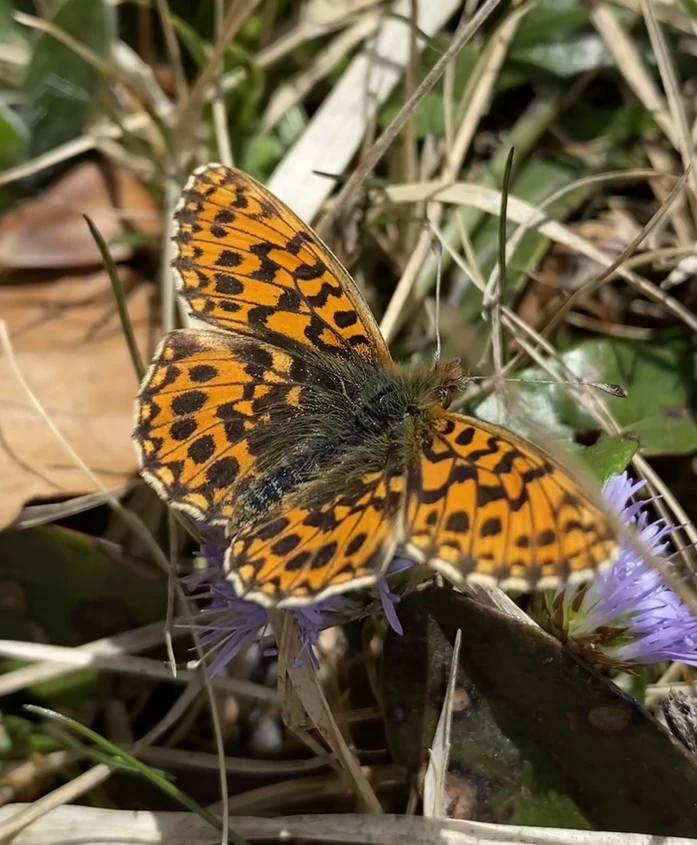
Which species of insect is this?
Boloria dia
